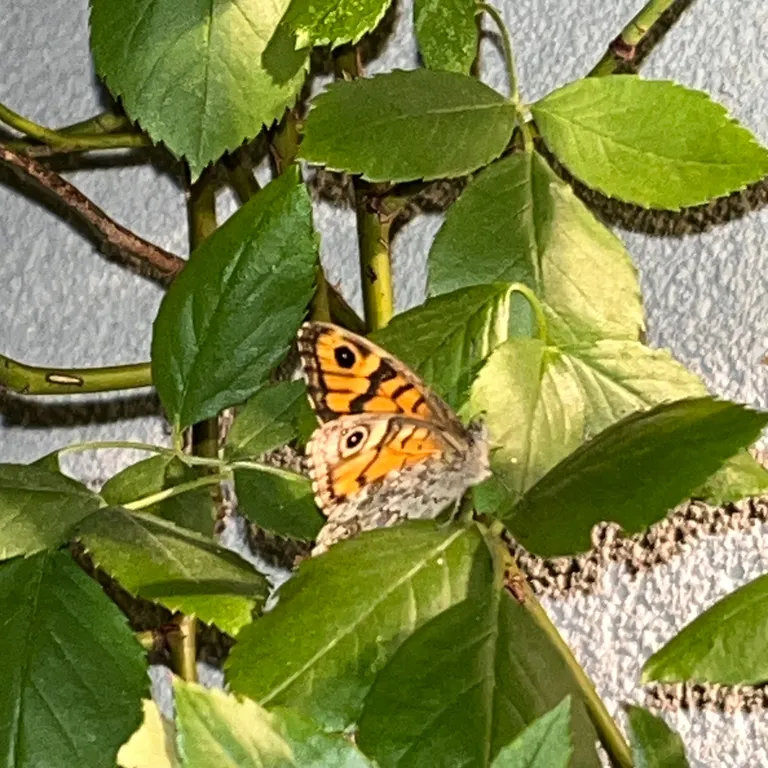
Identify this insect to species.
Lasiommata megera (also Pararge megera)
